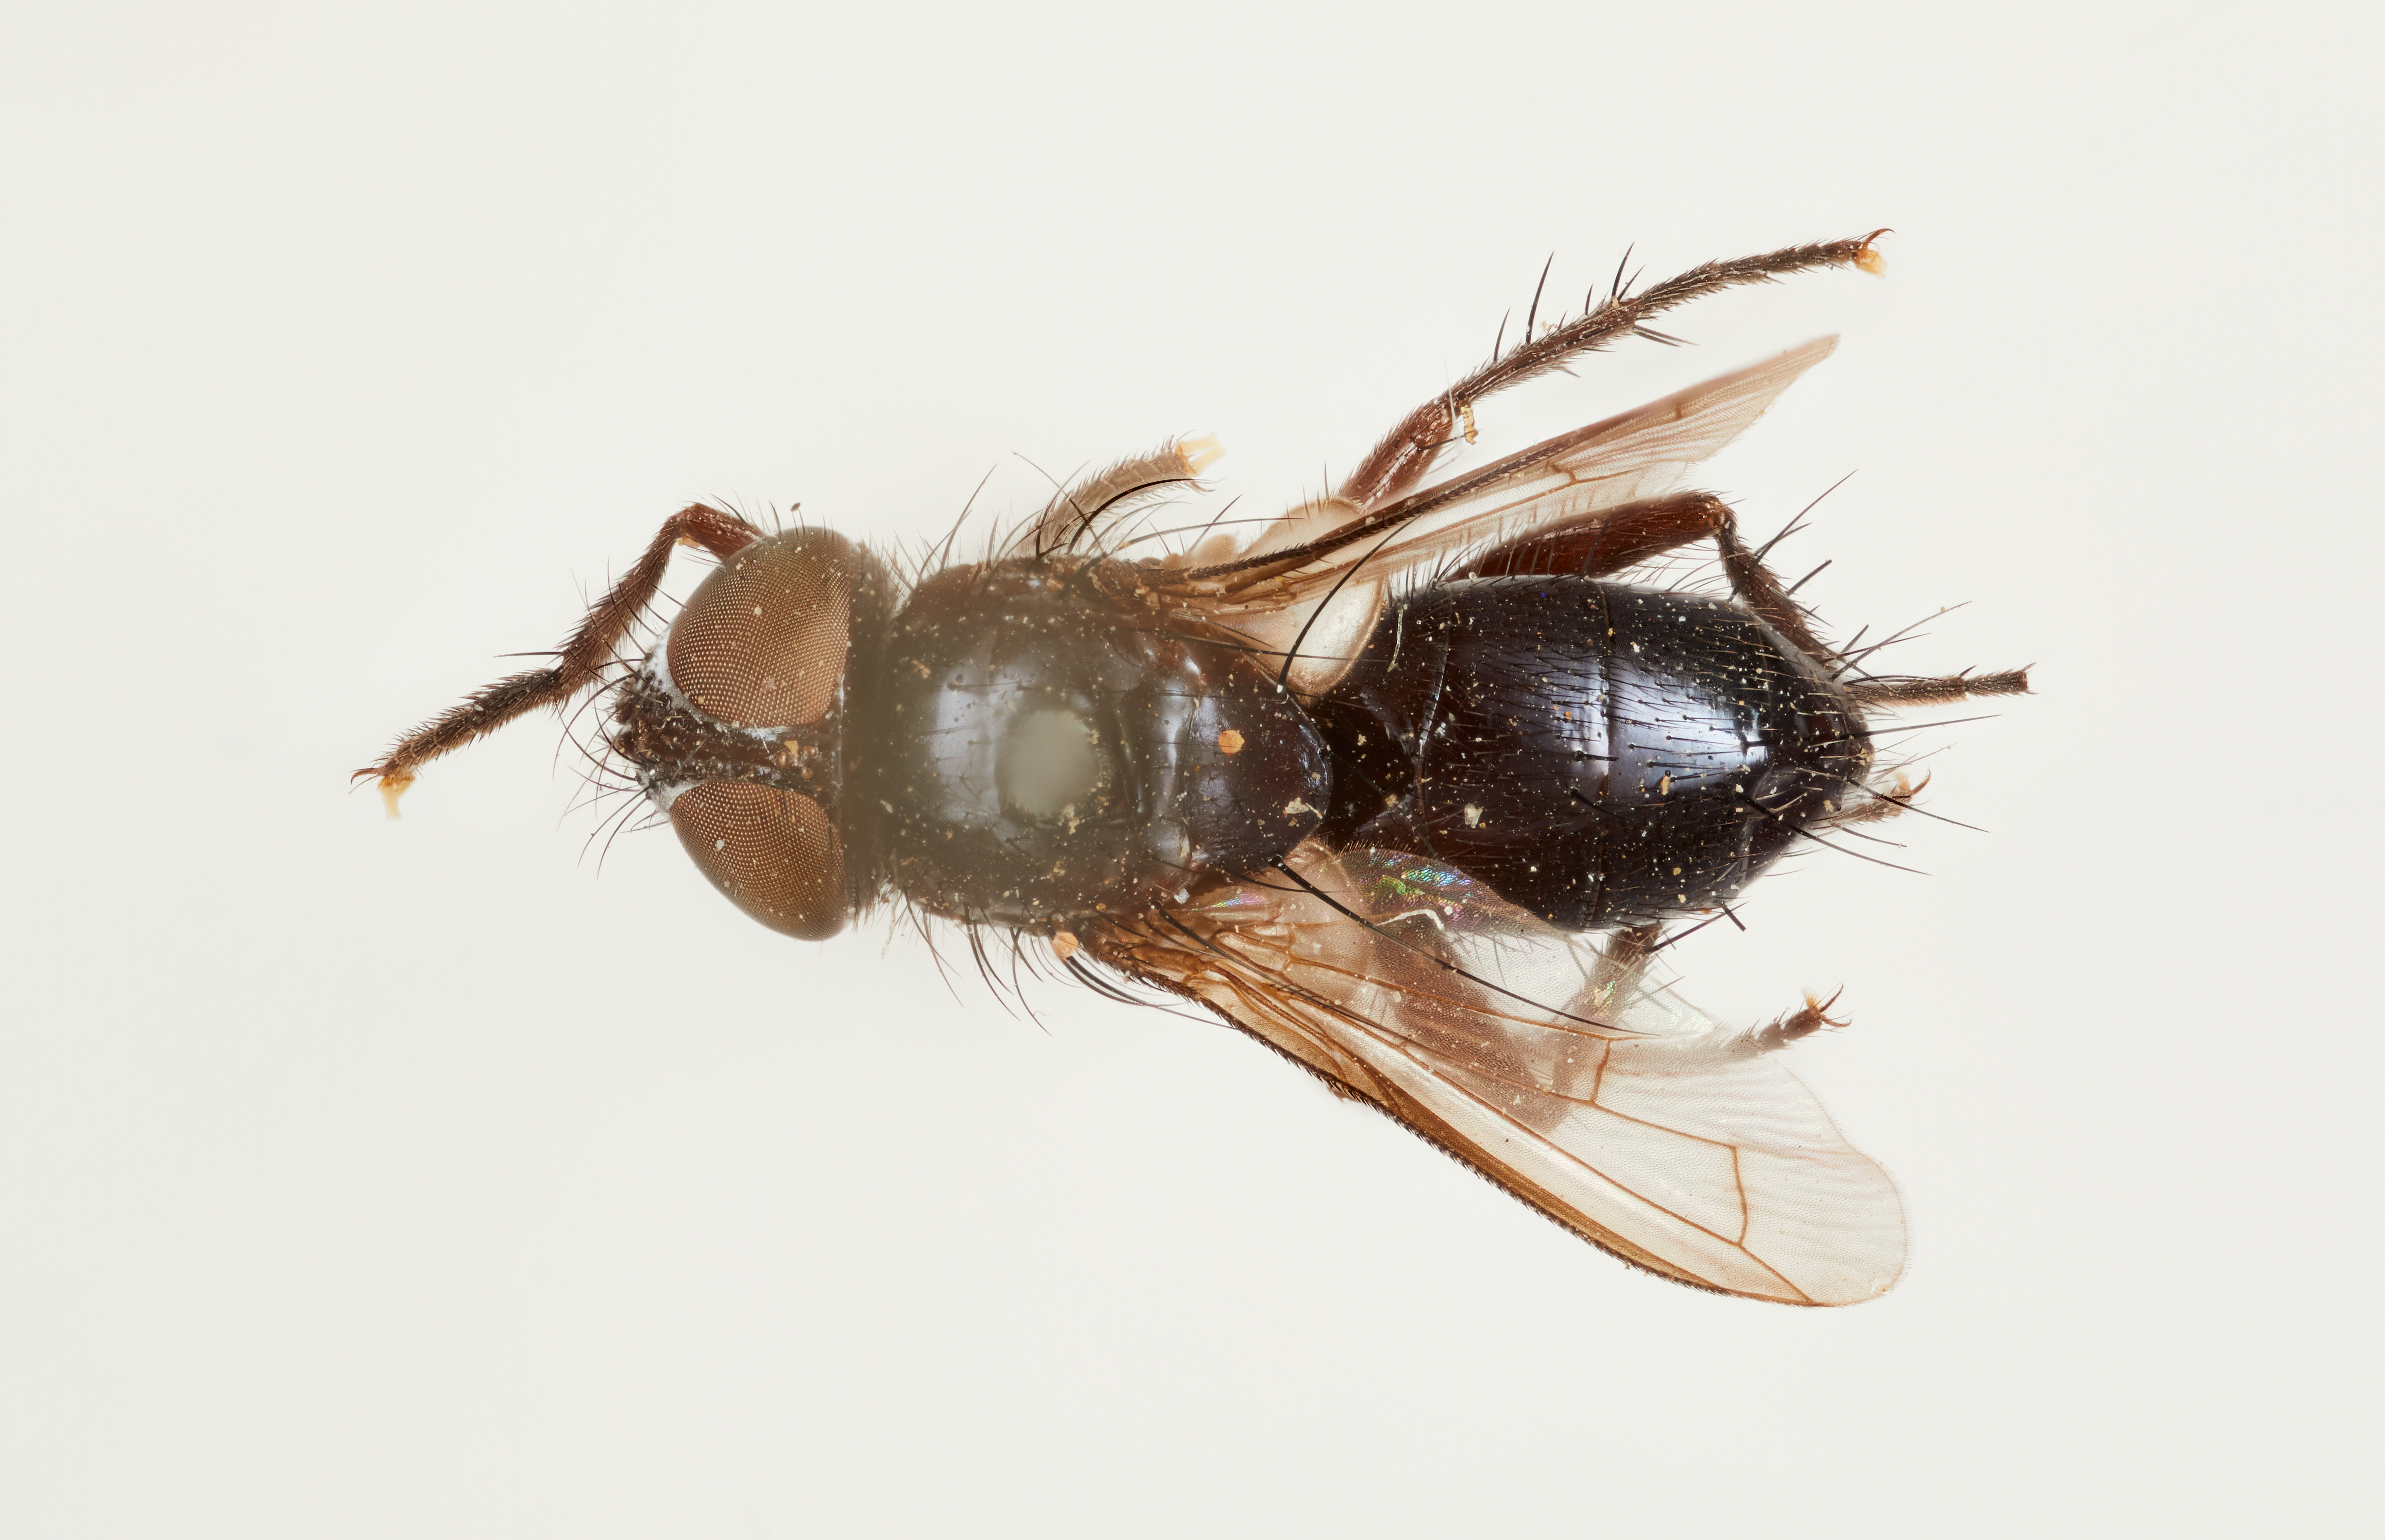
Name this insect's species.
Hesperophasia setosa
